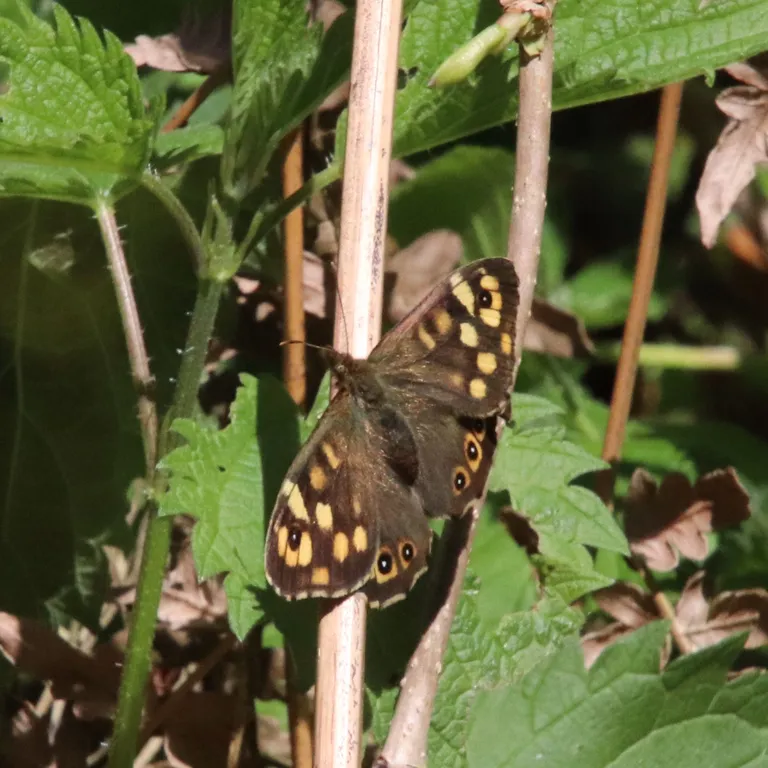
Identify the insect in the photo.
Pararge aegeria
